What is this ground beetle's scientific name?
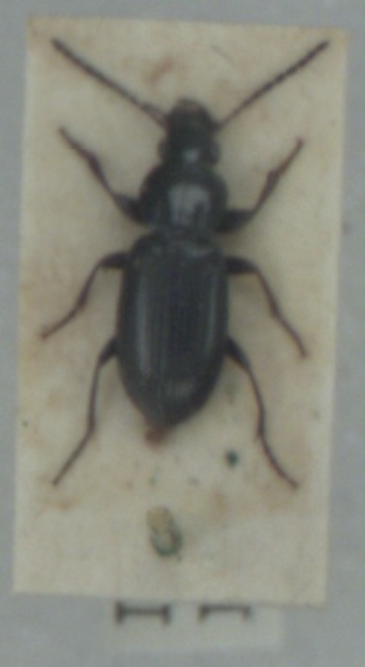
Pterostichus diligens
